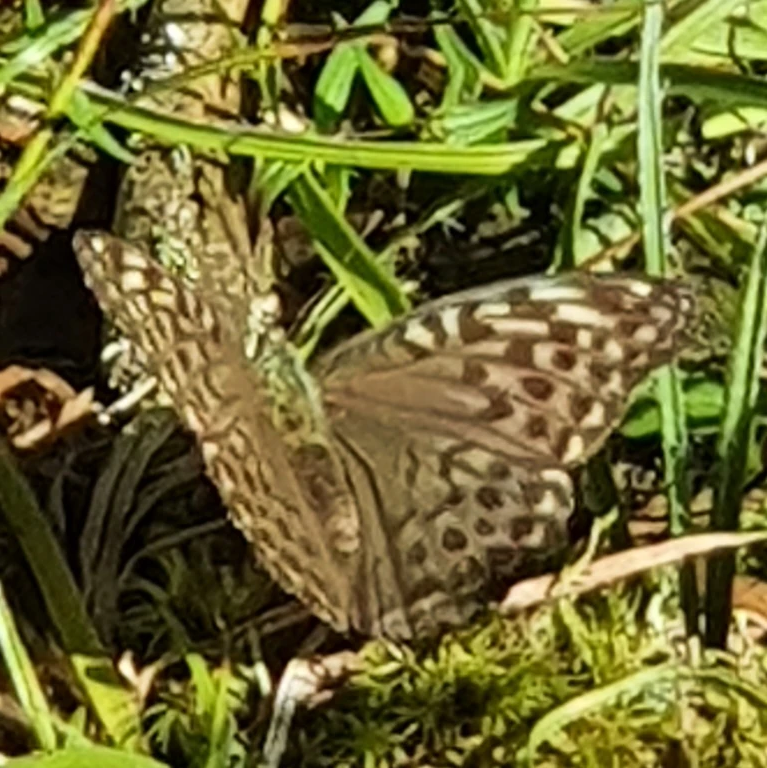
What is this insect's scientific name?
Argynnis paphia
